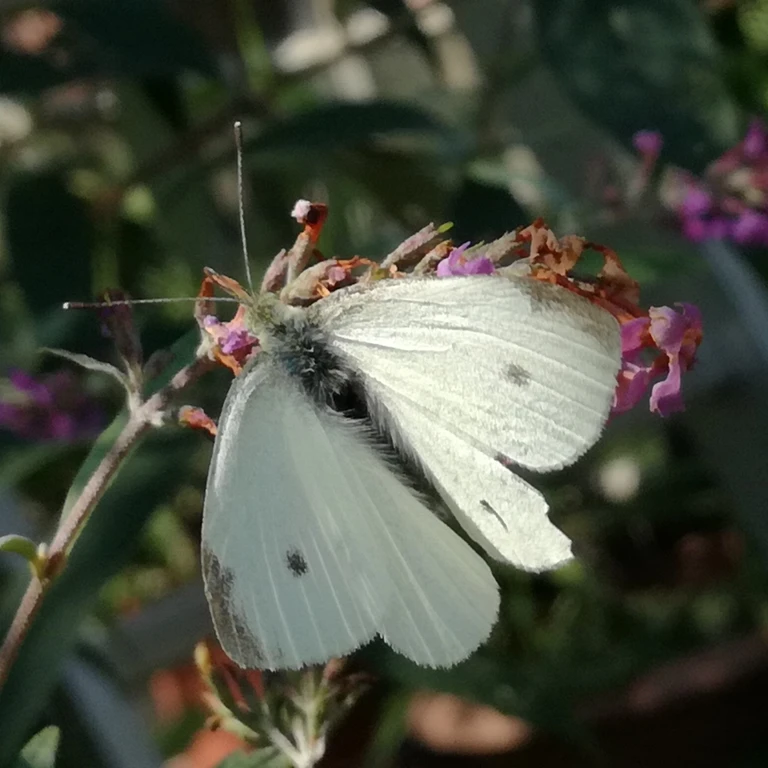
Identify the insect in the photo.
Pieris rapae
